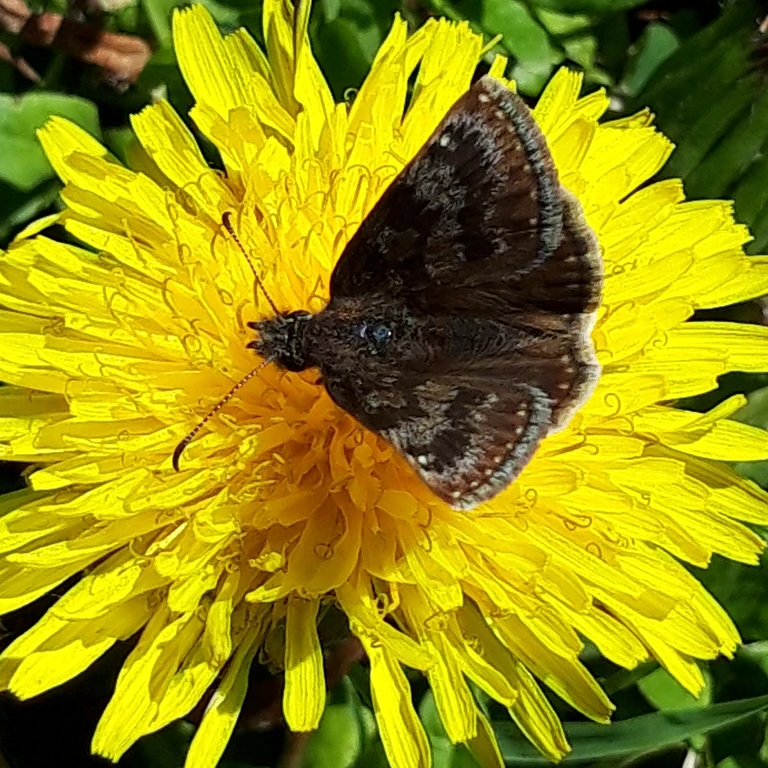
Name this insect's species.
Erynnis tages
